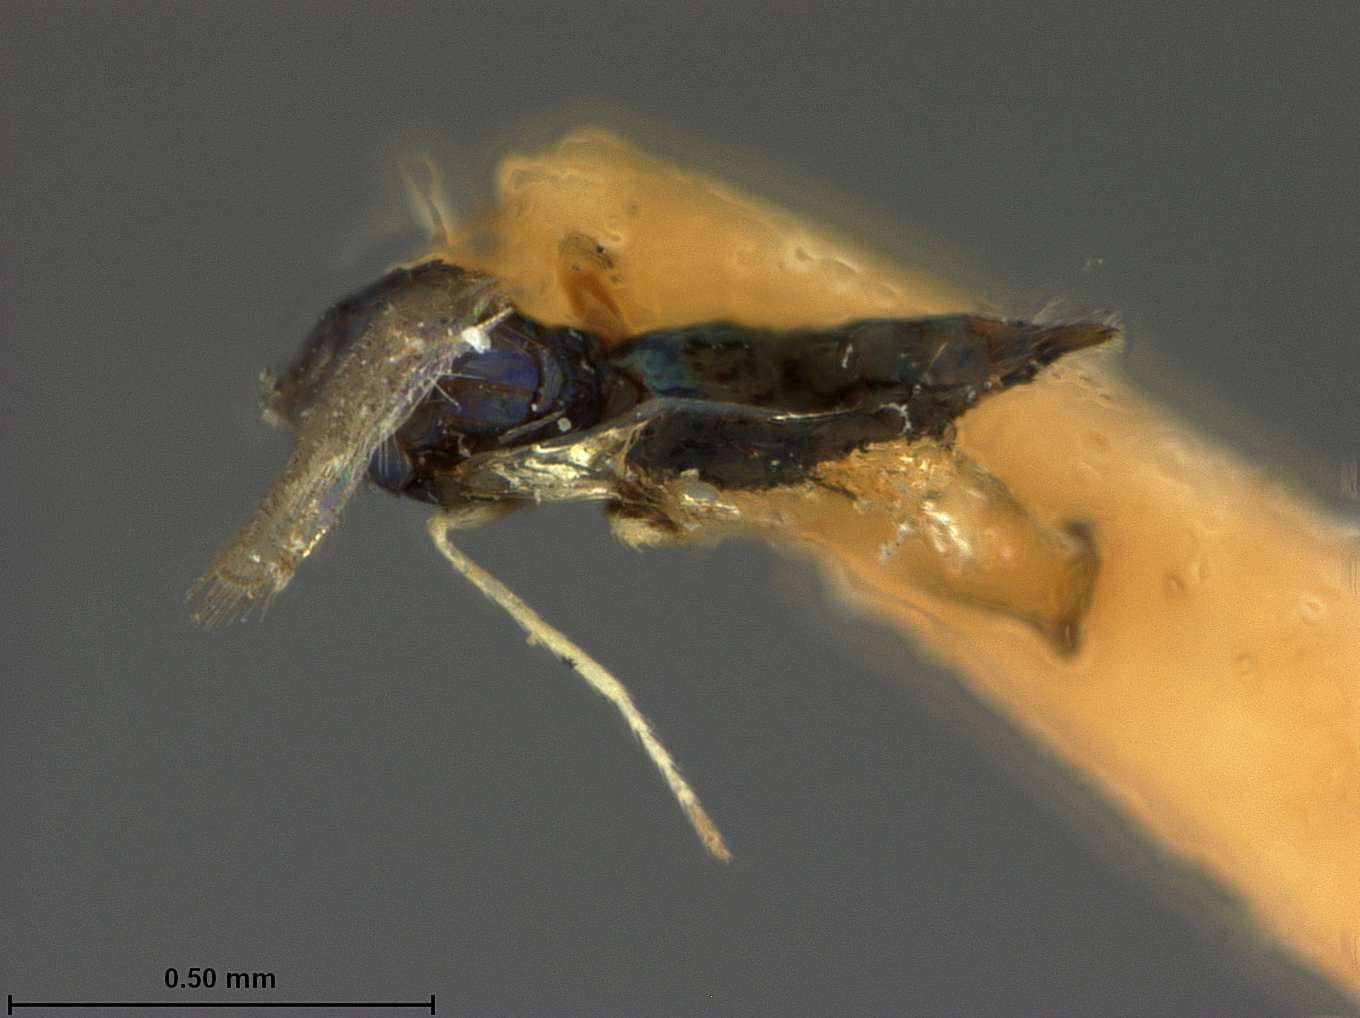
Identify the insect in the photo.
Tetrastichus polynemae
